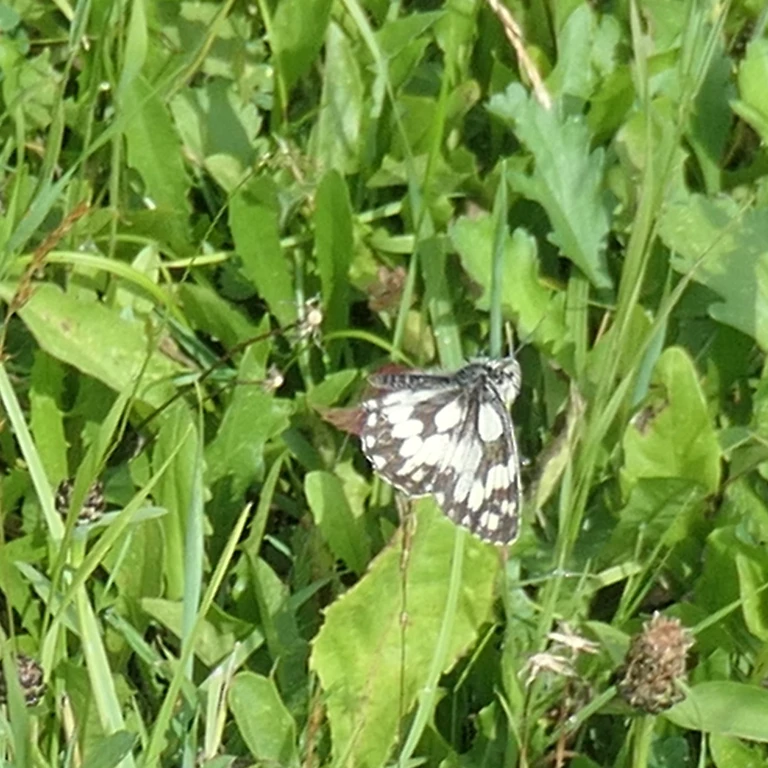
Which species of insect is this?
Melanargia galathea
